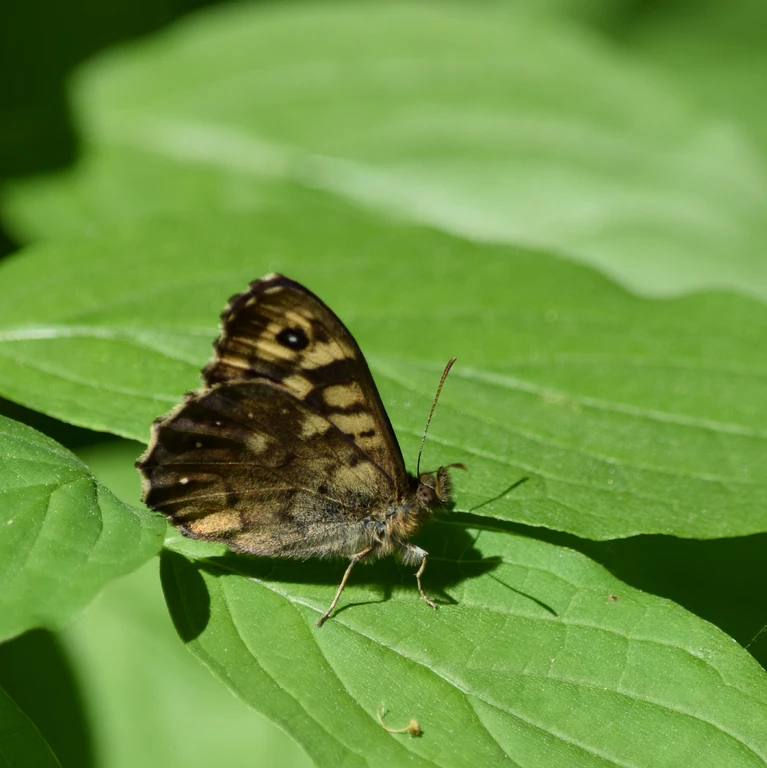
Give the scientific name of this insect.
Pararge aegeria
